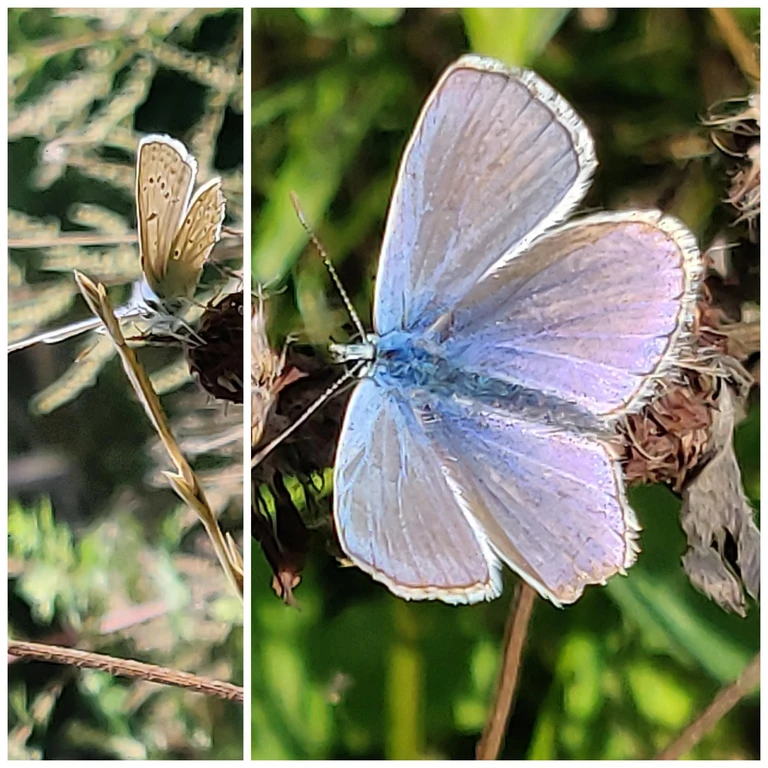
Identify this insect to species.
Polyommatus icarus
